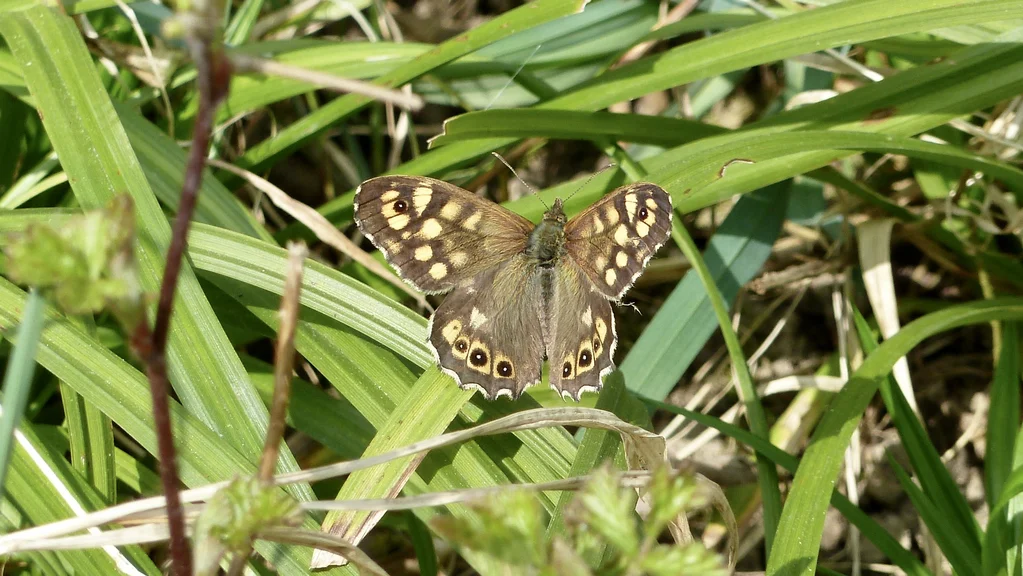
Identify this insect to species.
Pararge aegeria
